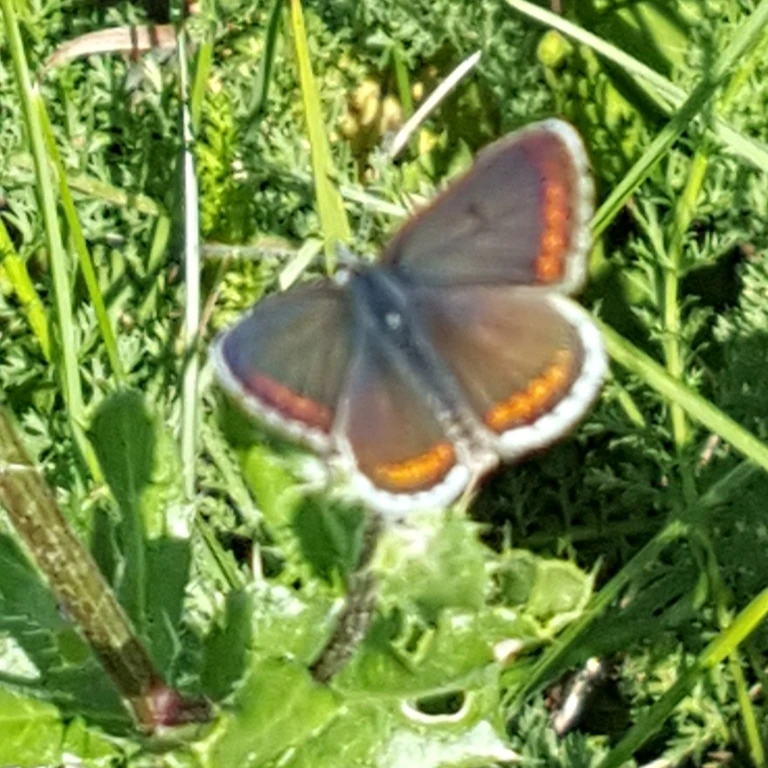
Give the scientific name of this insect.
Aricia agestis/artaxerxes
